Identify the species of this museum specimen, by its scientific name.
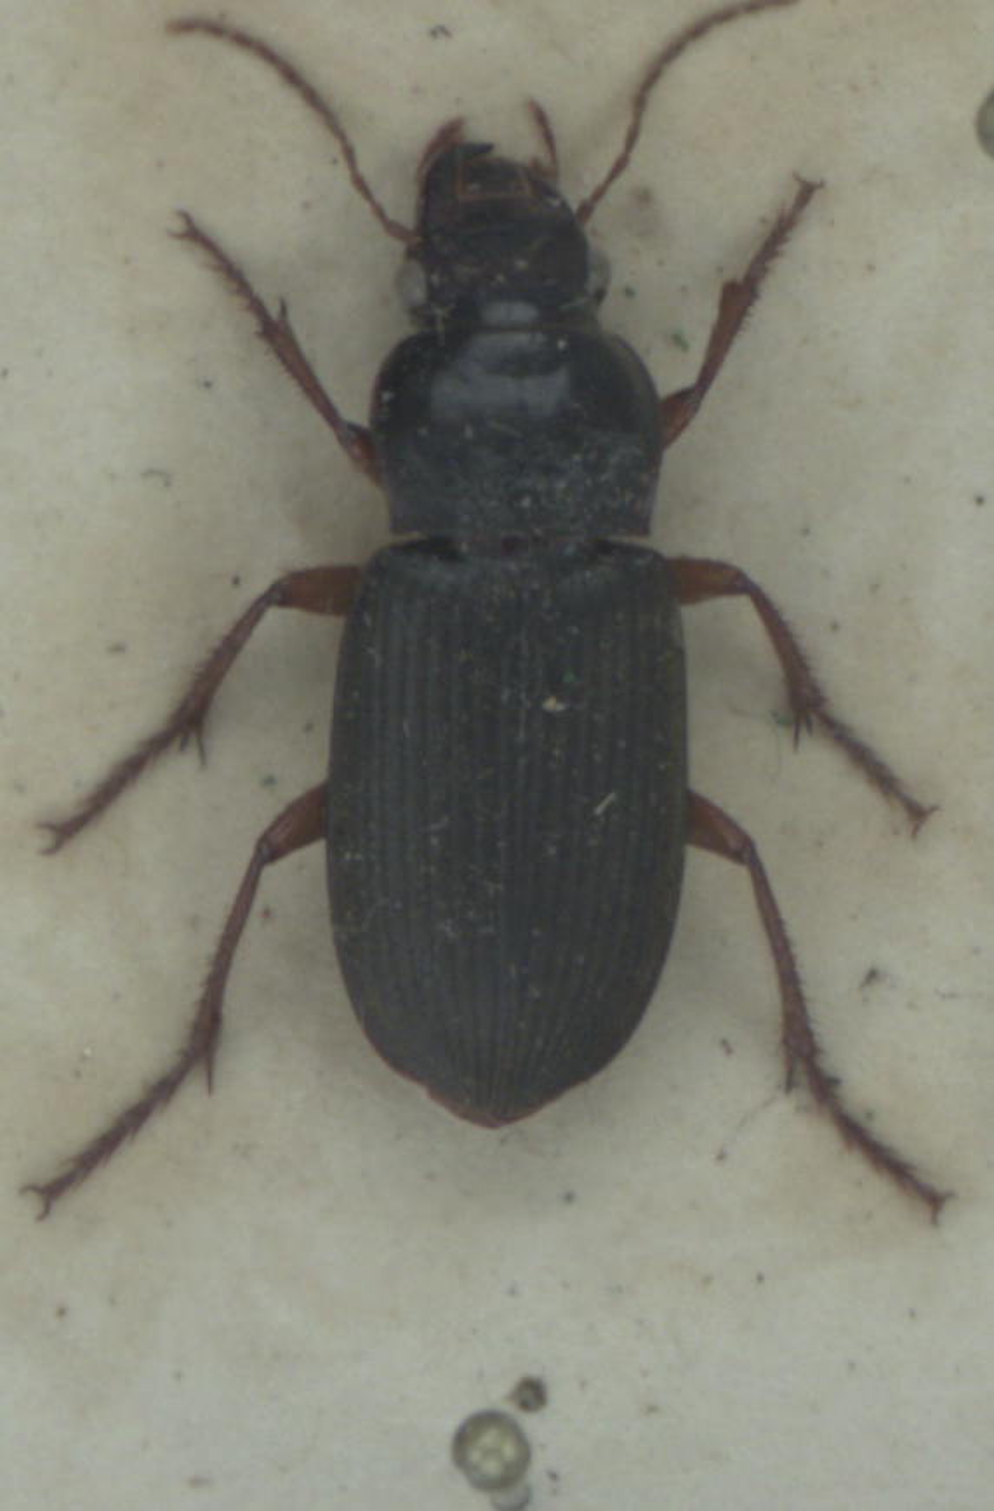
Harpalus rufipes
